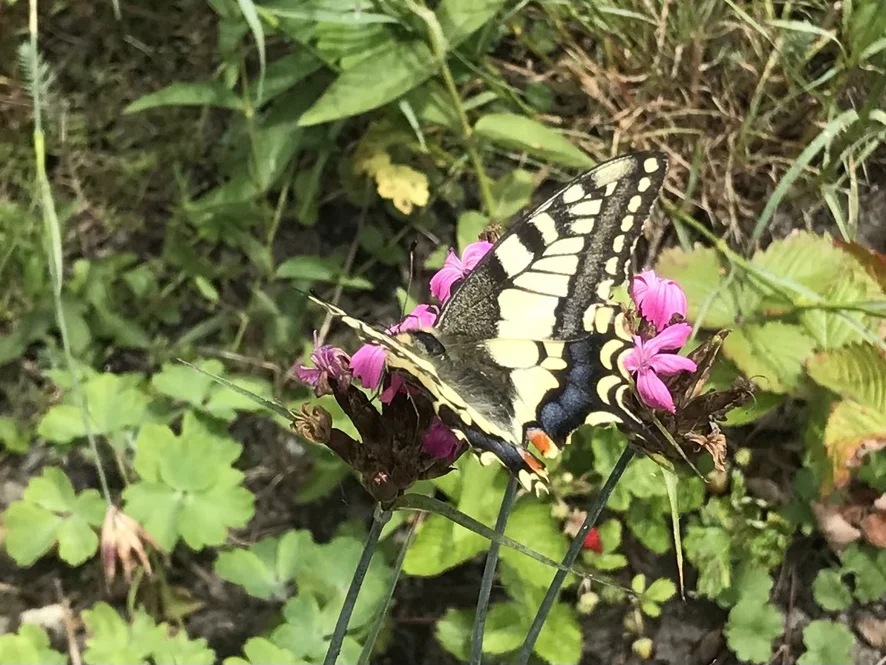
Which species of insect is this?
Papilio machaon
